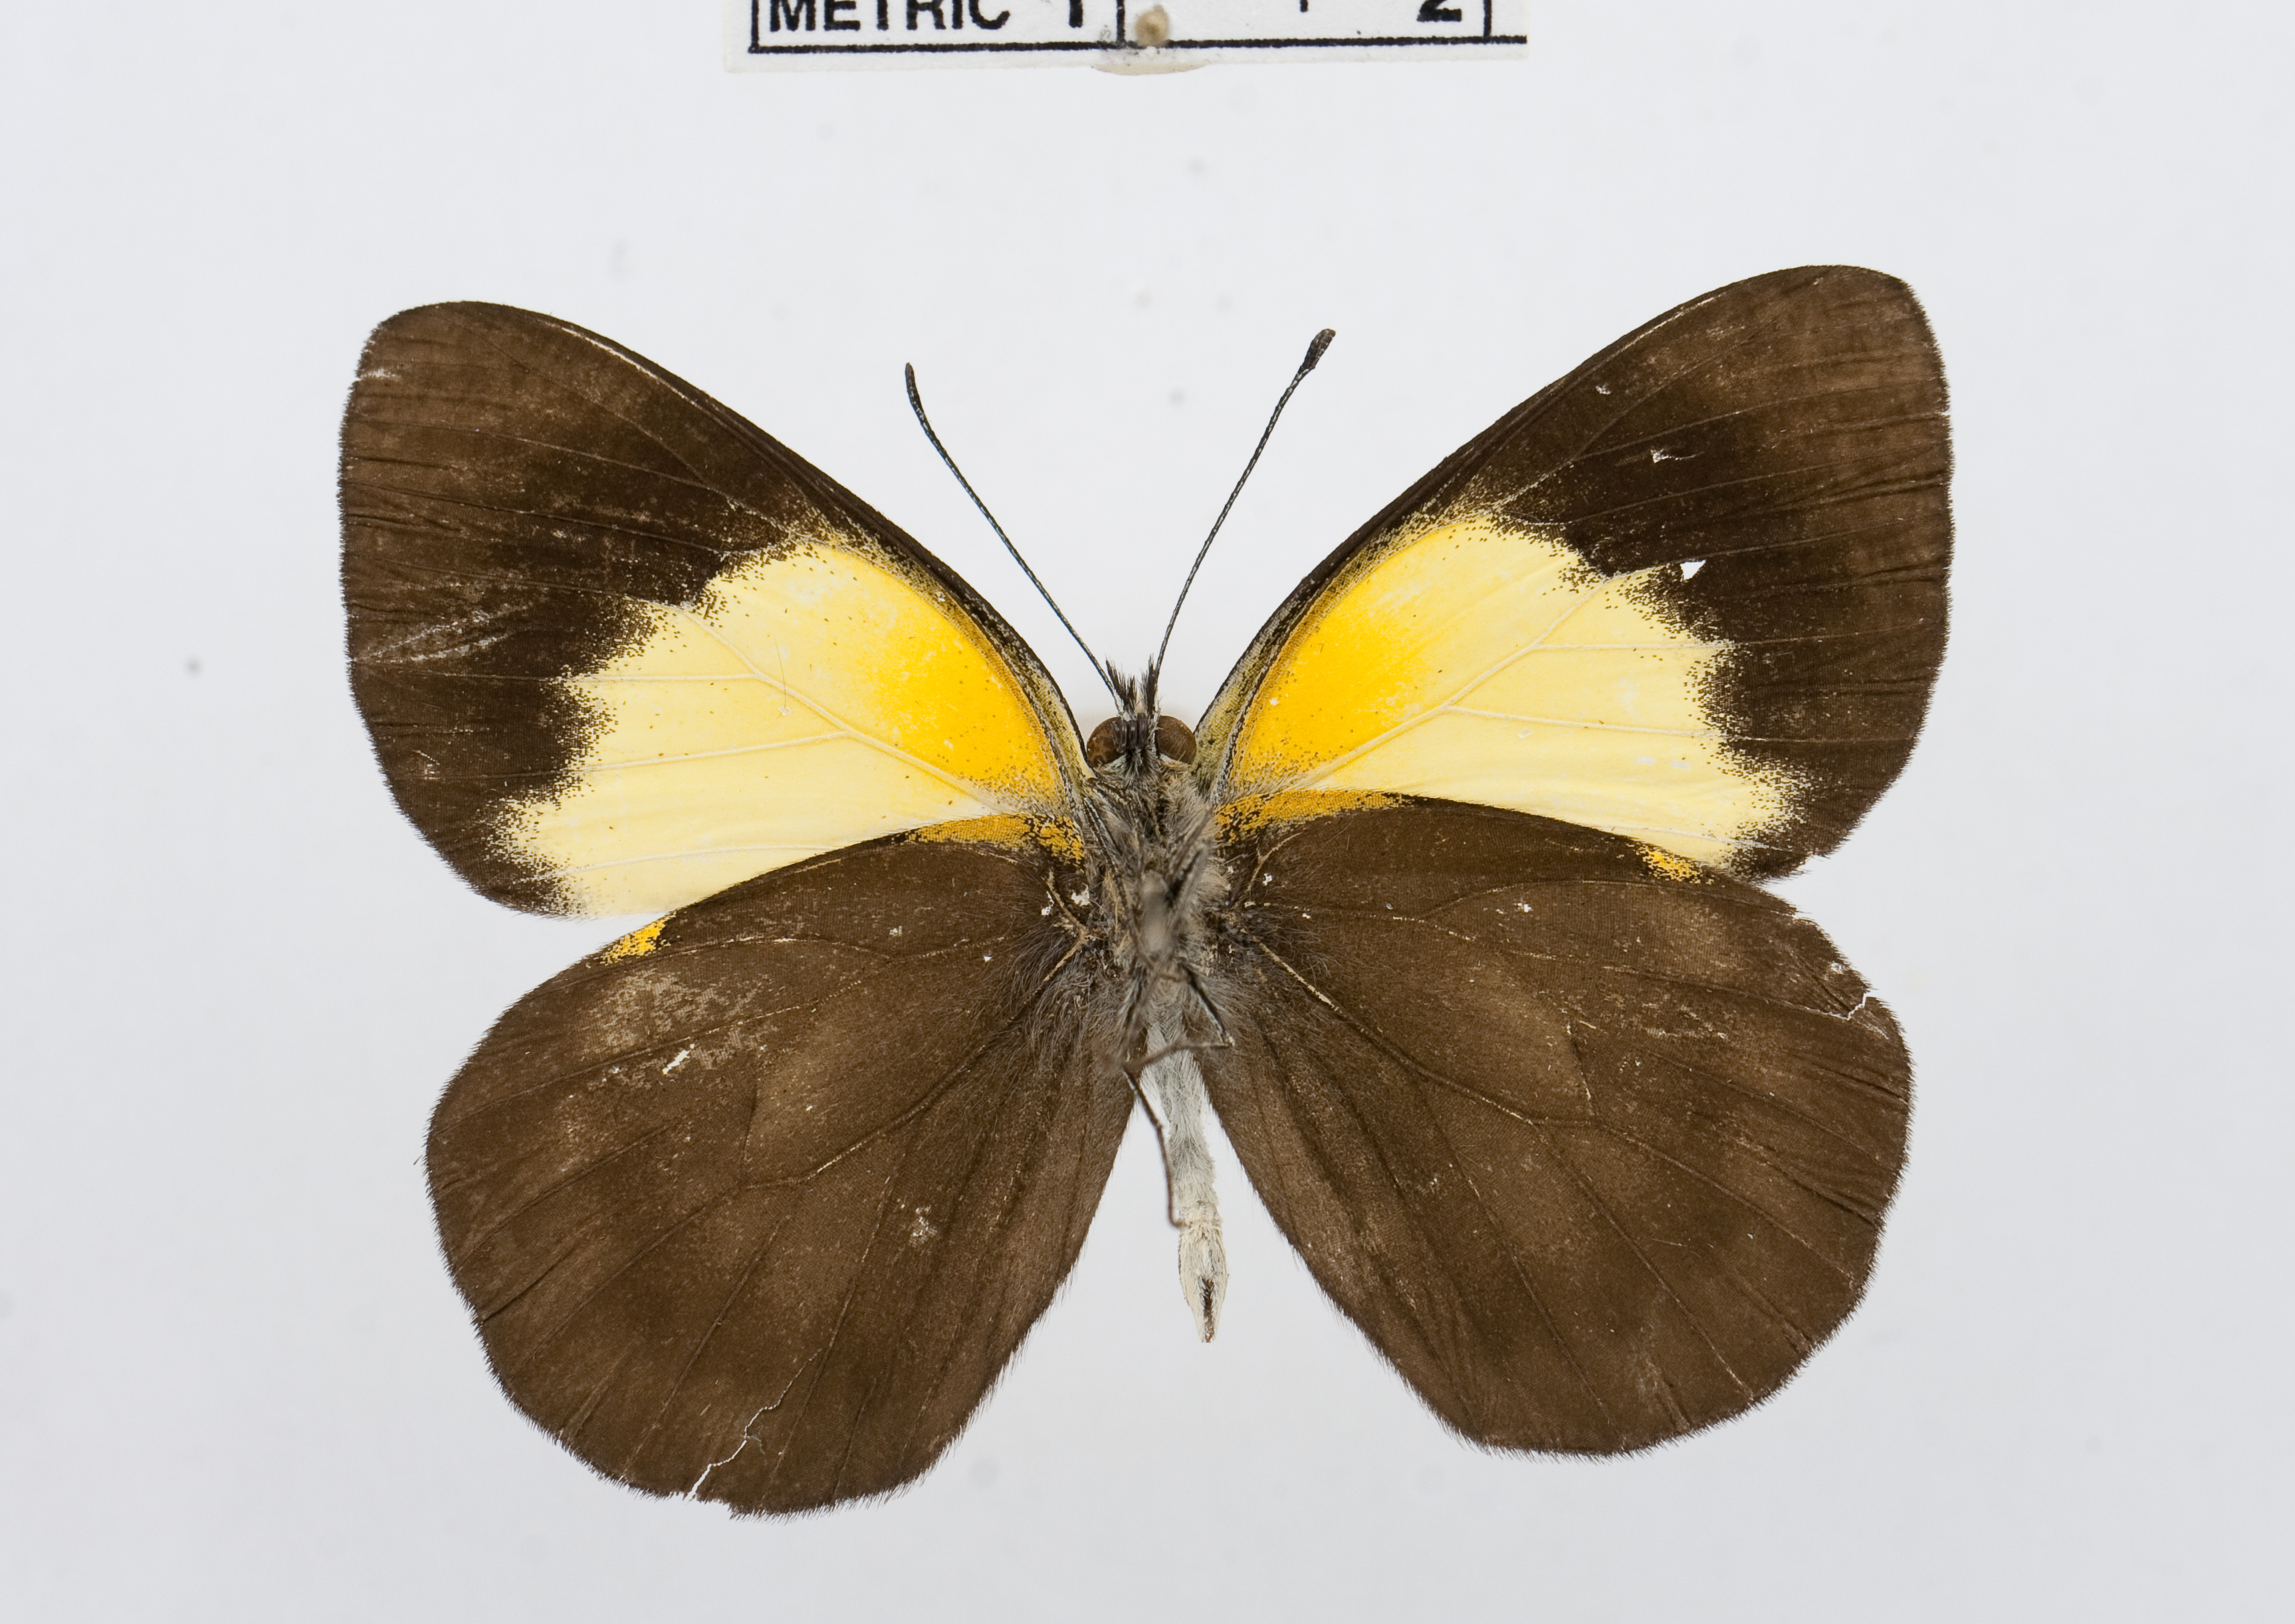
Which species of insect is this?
Belenois margaritacea
